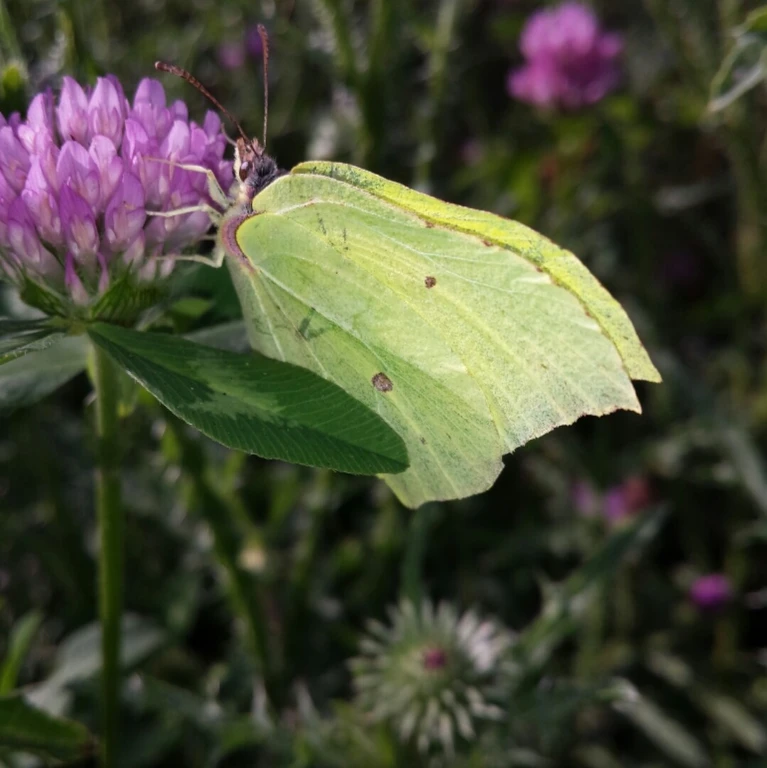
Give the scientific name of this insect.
Gonepteryx rhamni
